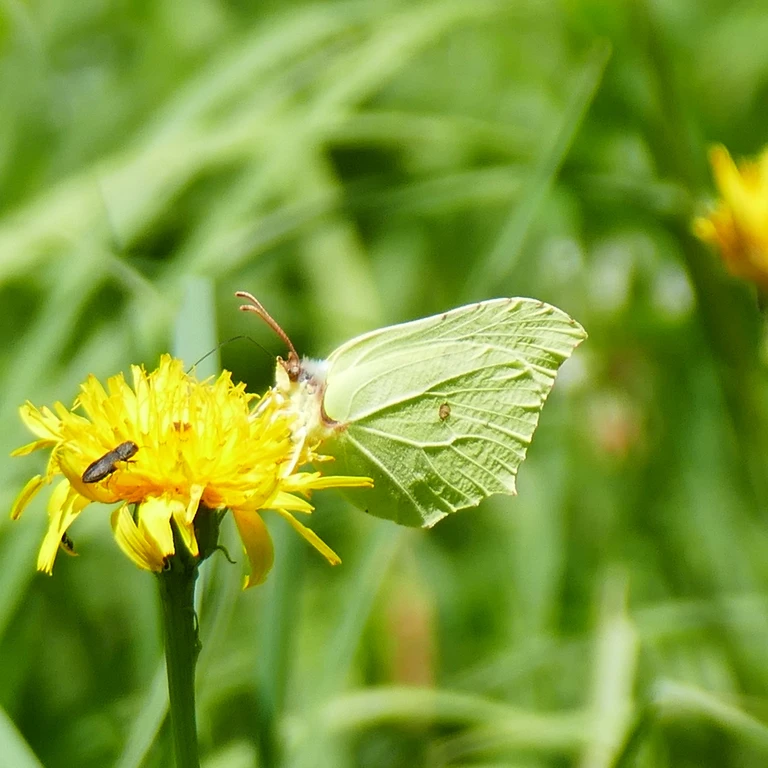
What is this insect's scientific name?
Gonepteryx rhamni
